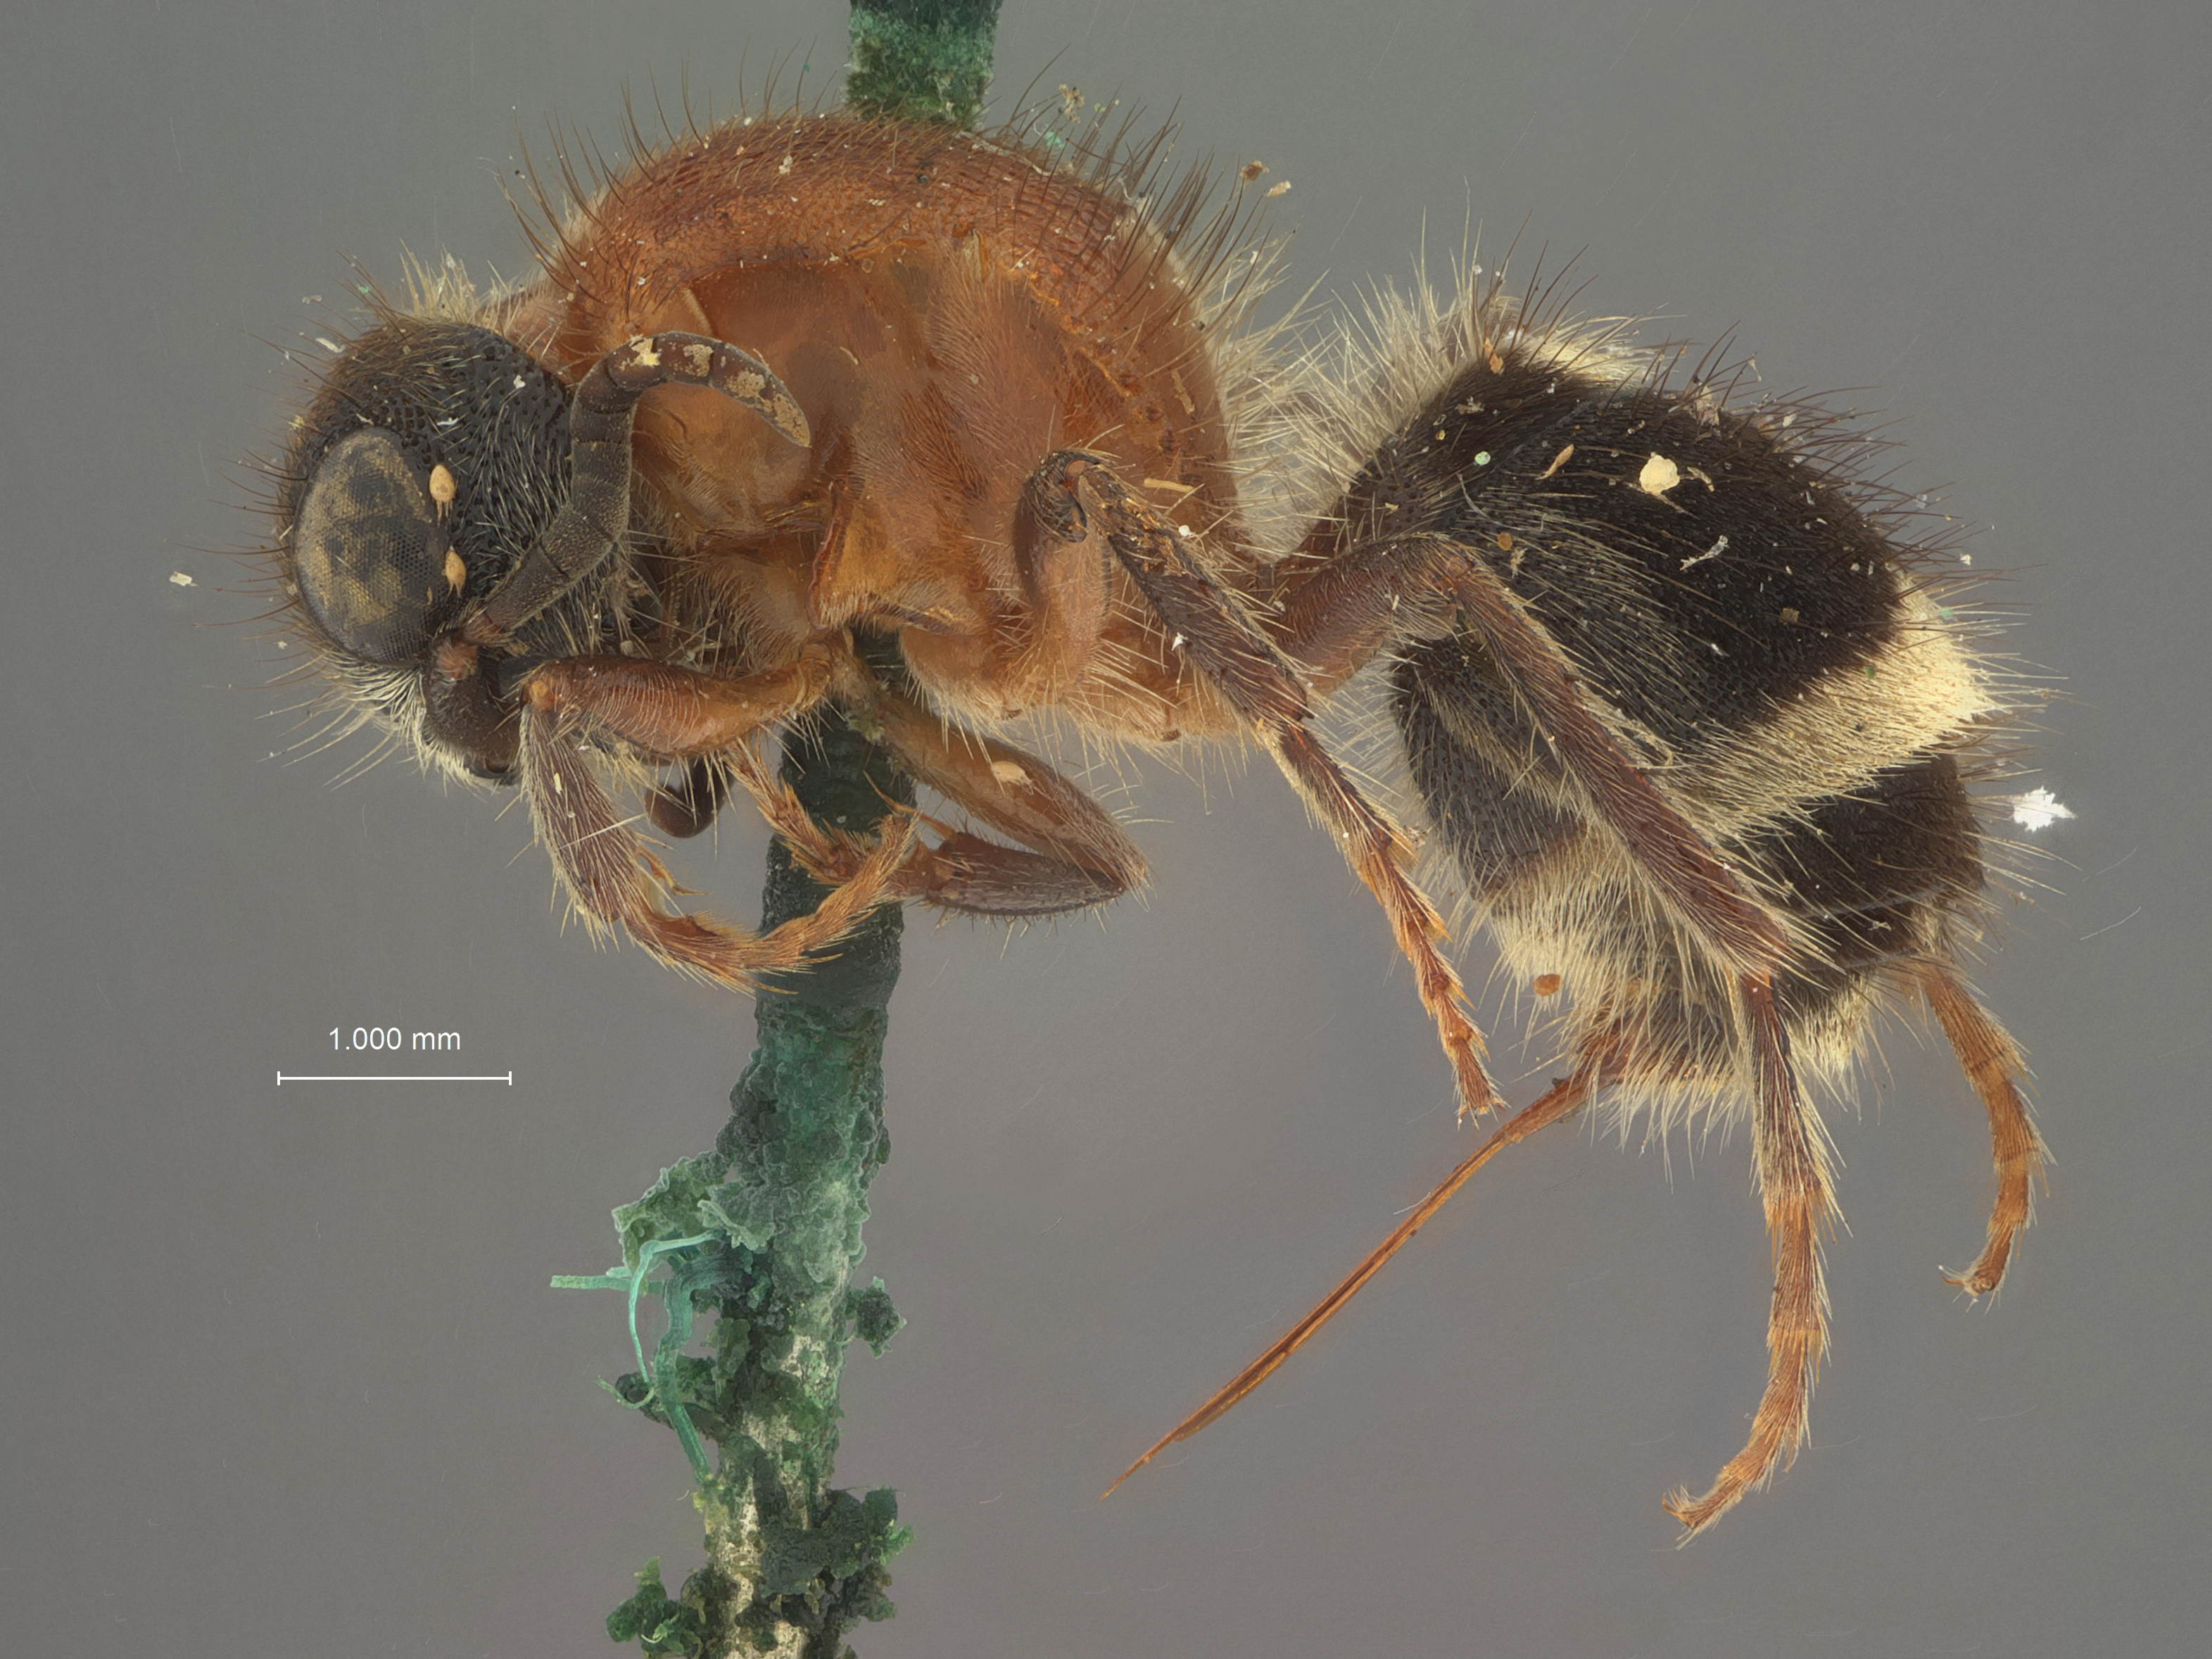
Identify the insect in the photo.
Squamulotilla subtriangularis
